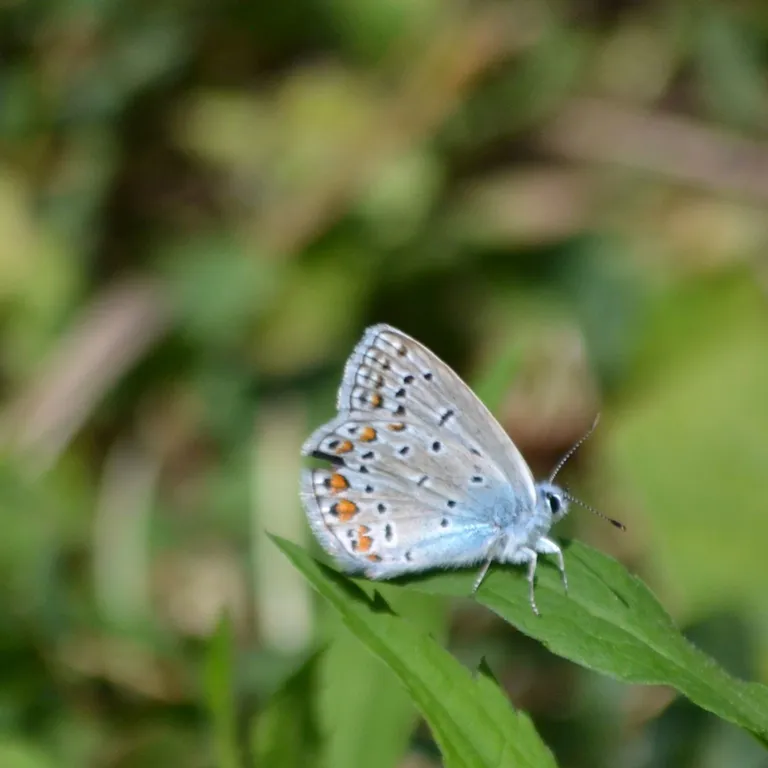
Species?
Polyommatus icarus
